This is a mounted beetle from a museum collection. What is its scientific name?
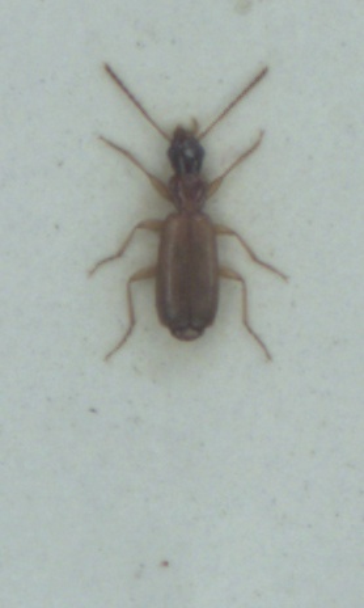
Paradromius linearis
